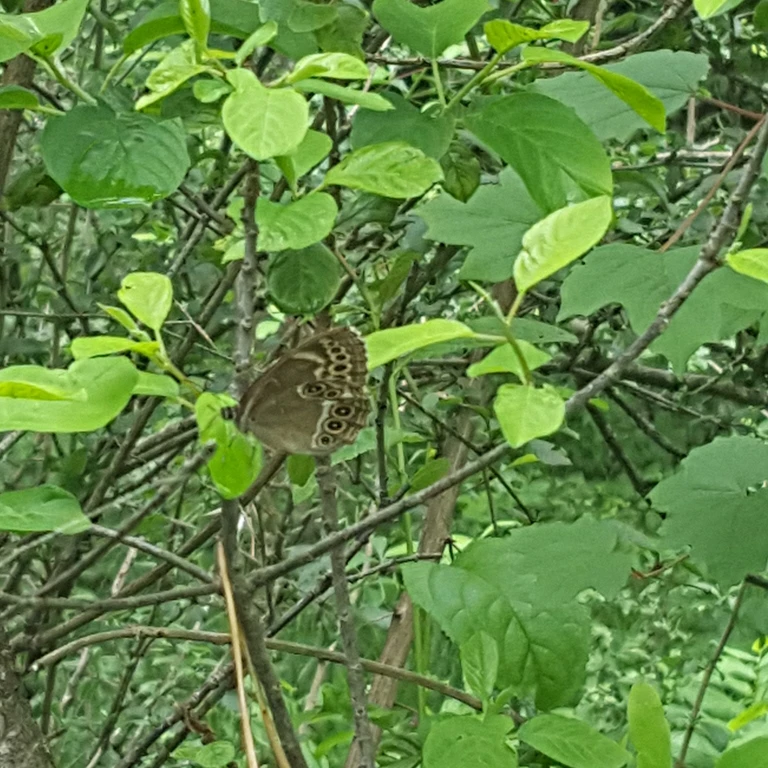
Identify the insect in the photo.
Lopinga achine (also Pararge achine)
